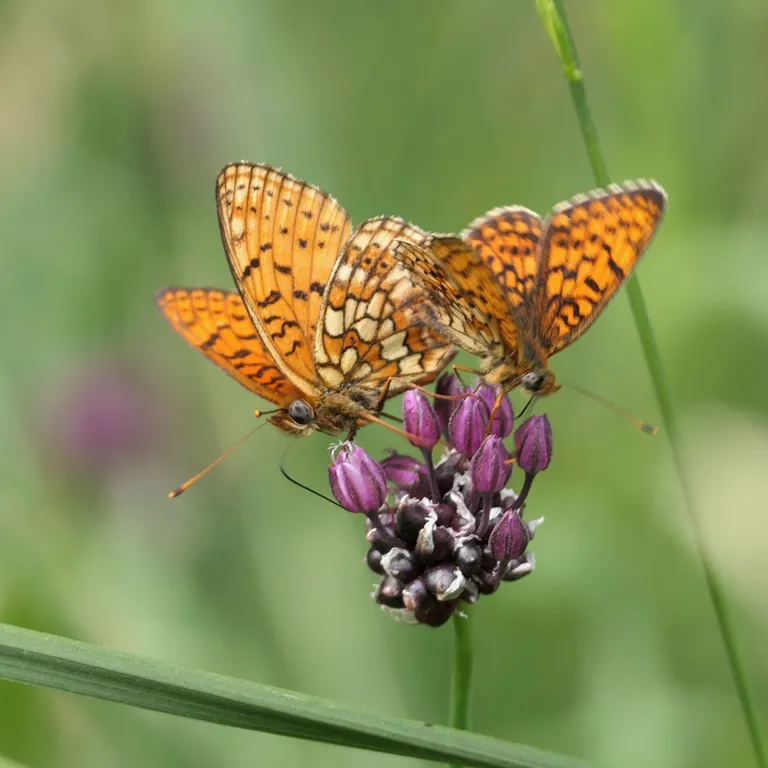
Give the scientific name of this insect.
Brenthis hecate
